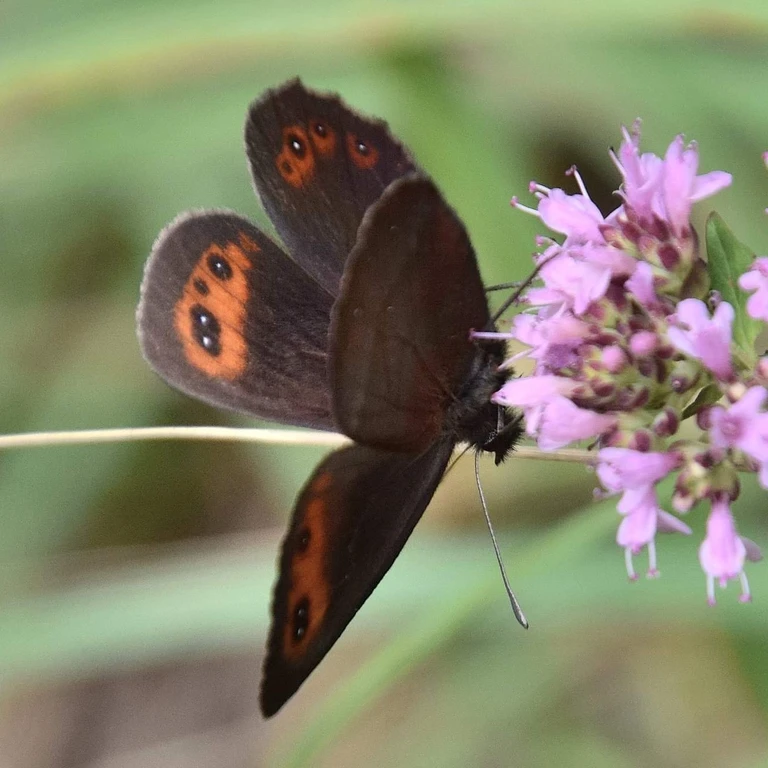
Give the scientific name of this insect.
Erebia aethiops
